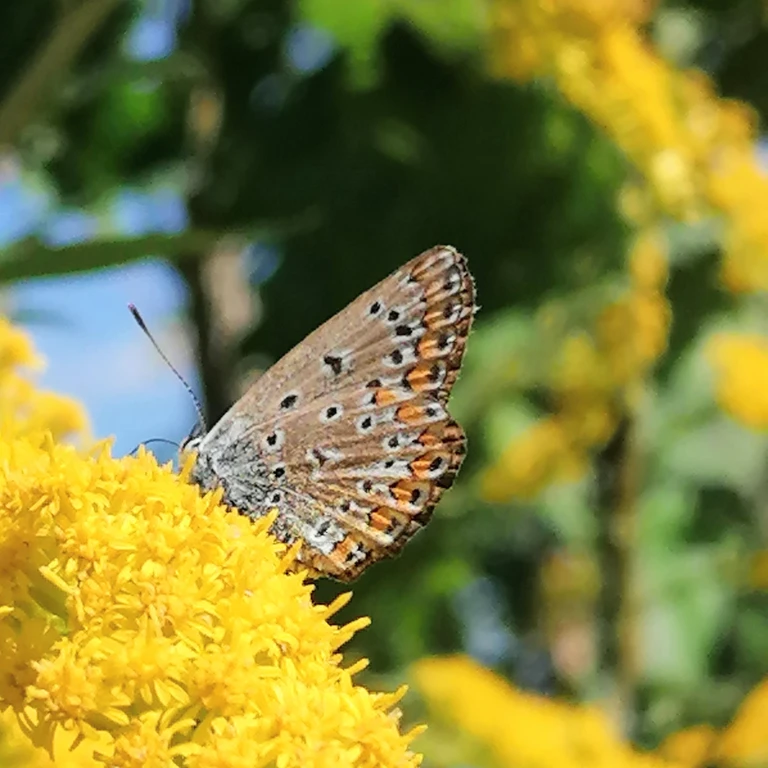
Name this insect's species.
Polyommatus icarus
